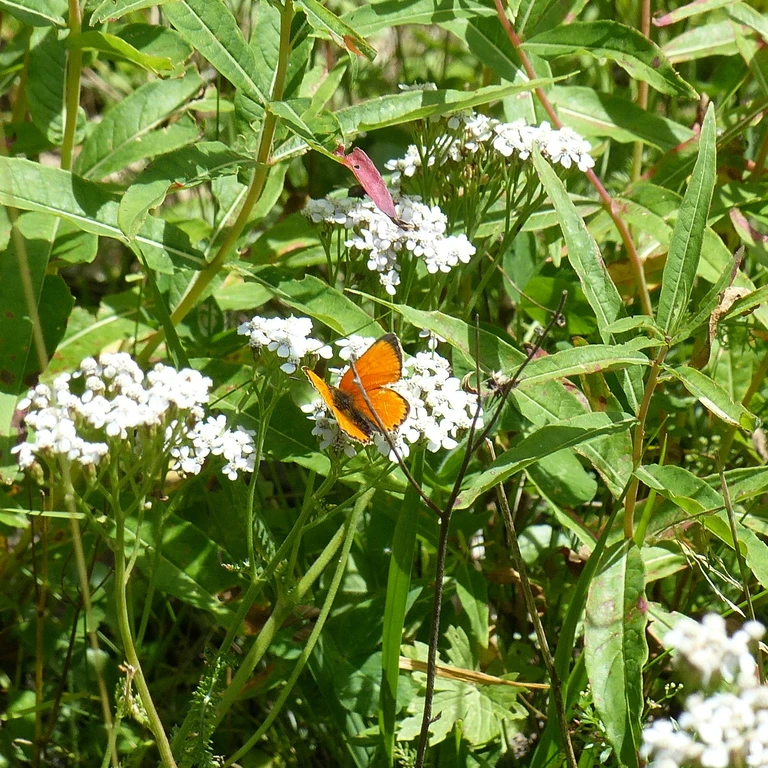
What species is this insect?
Lycaena virgaureae
